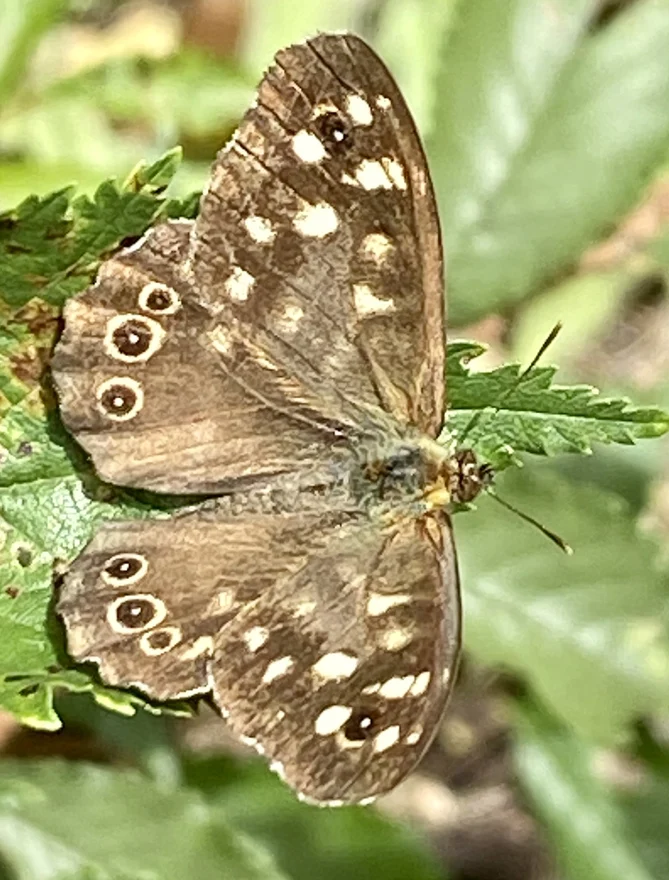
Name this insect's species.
Pararge aegeria
